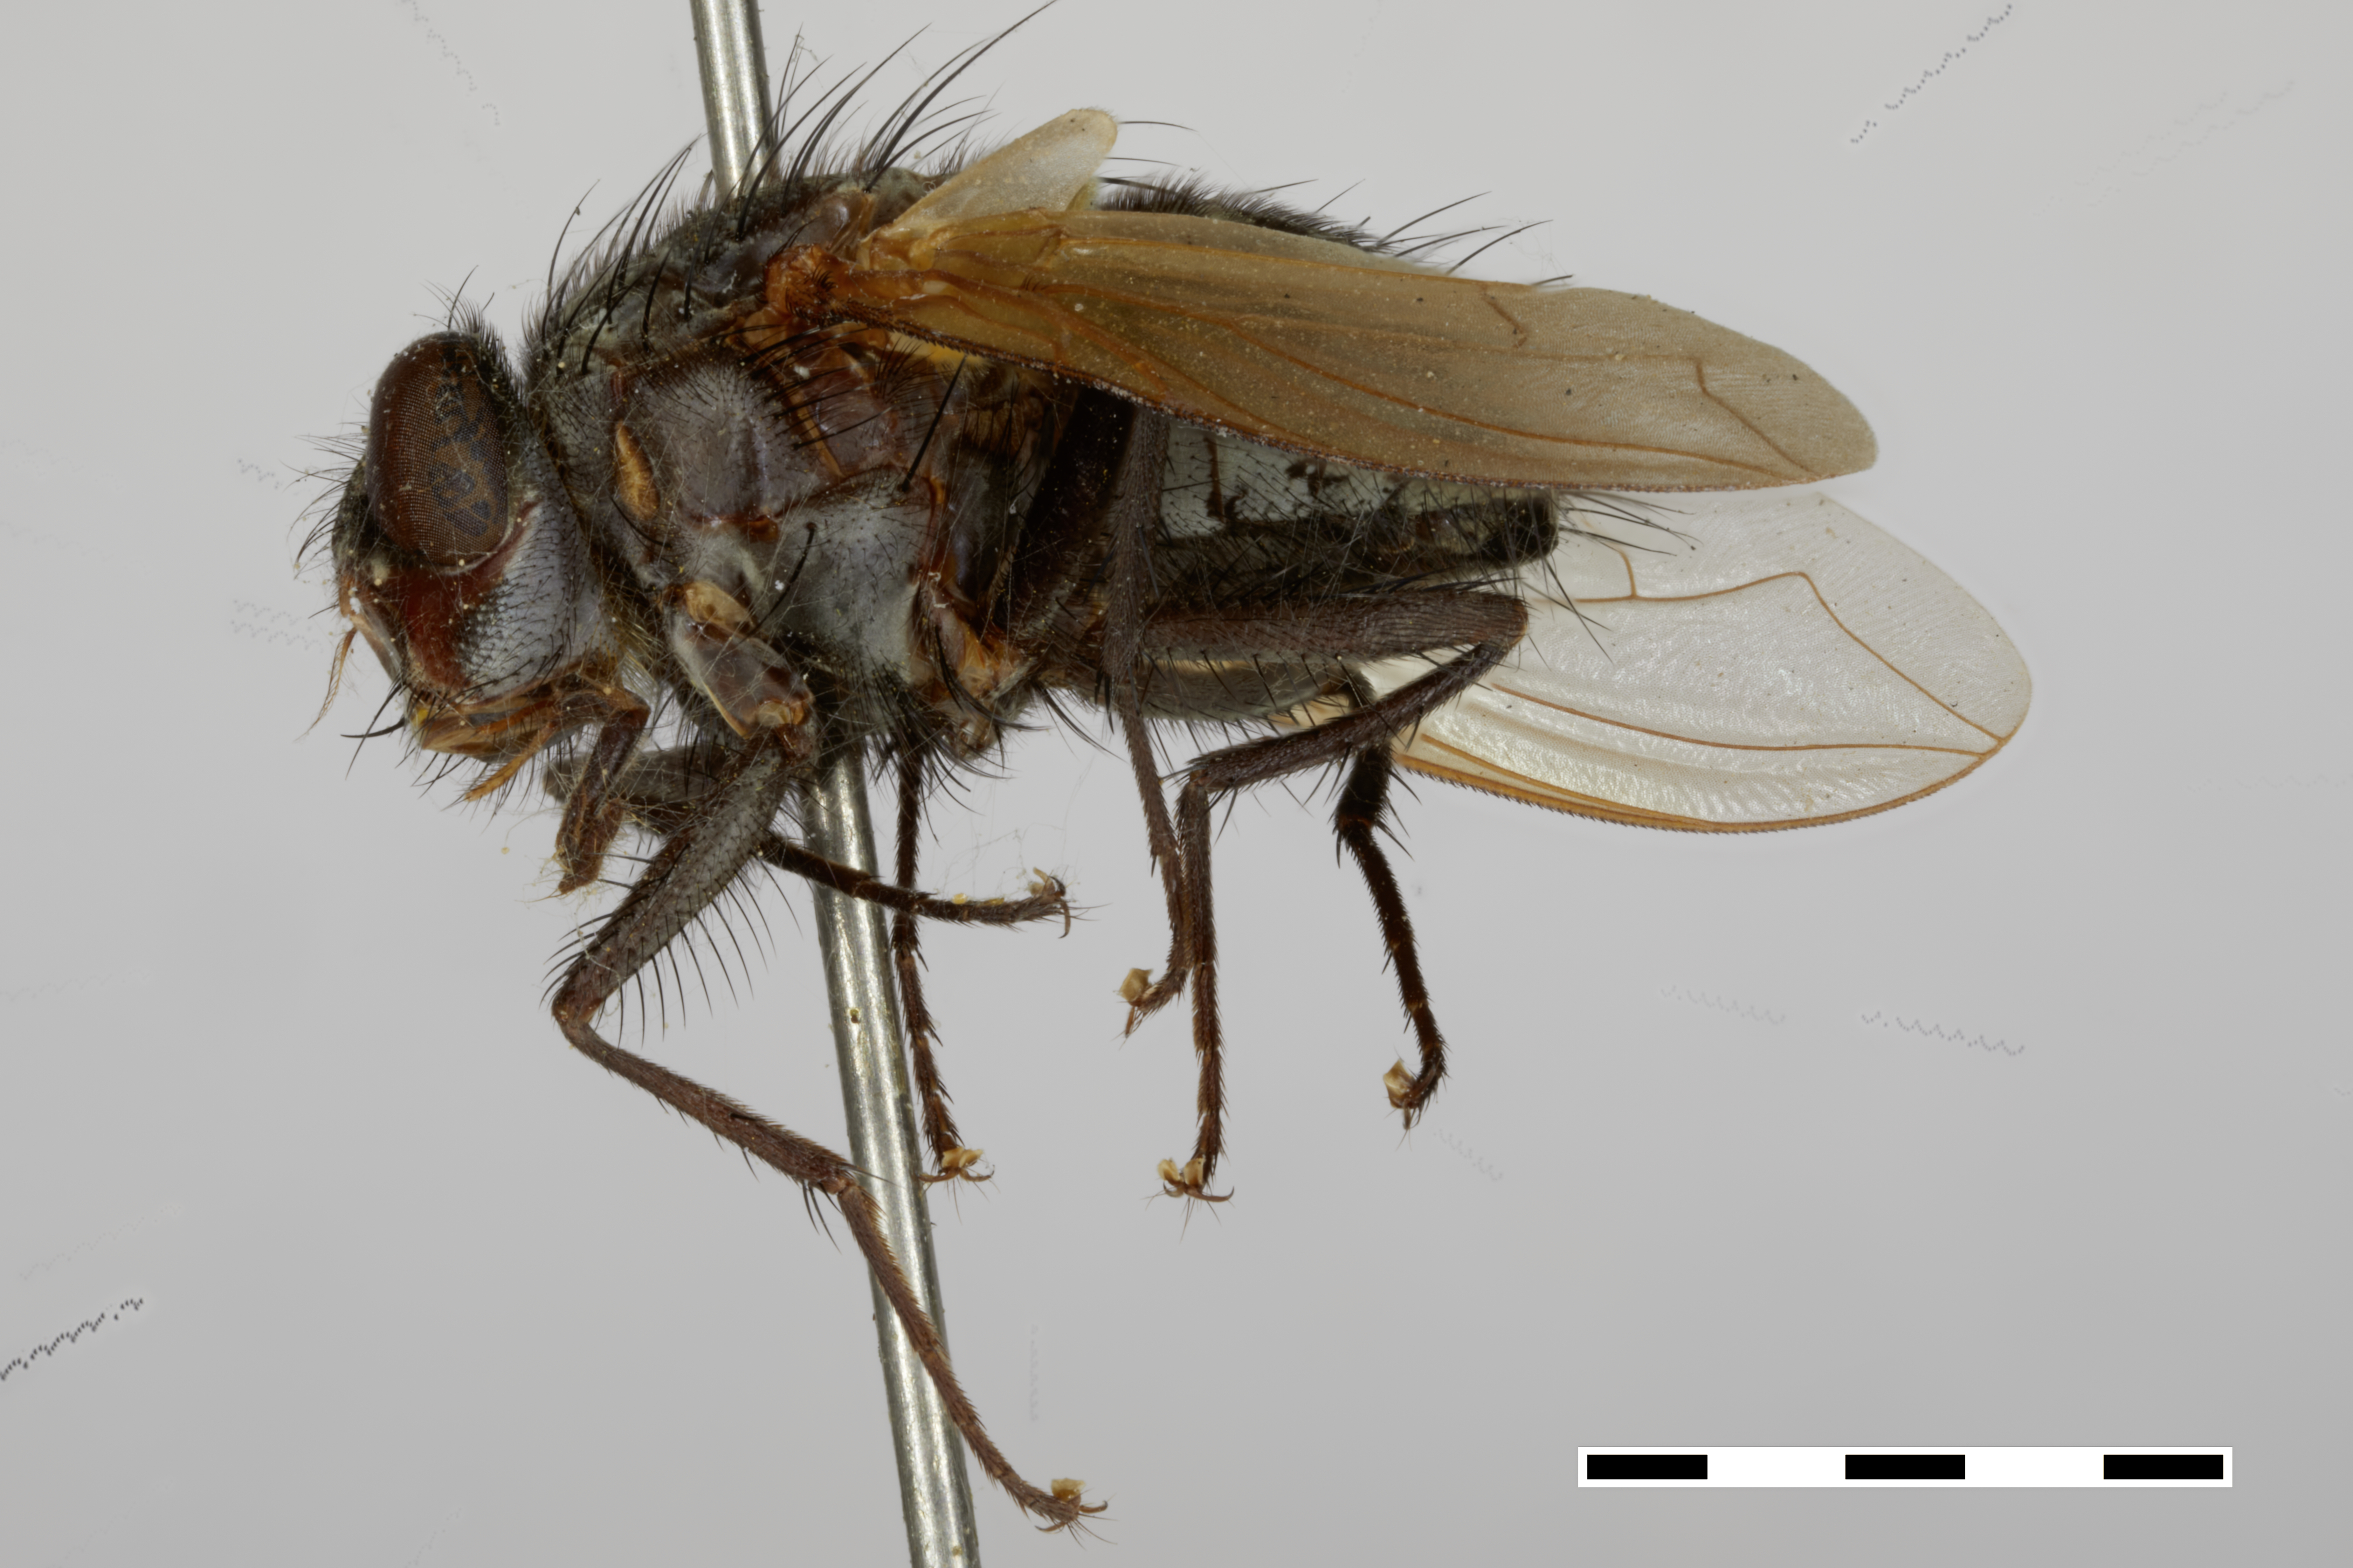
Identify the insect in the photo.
Pollenia carinata
